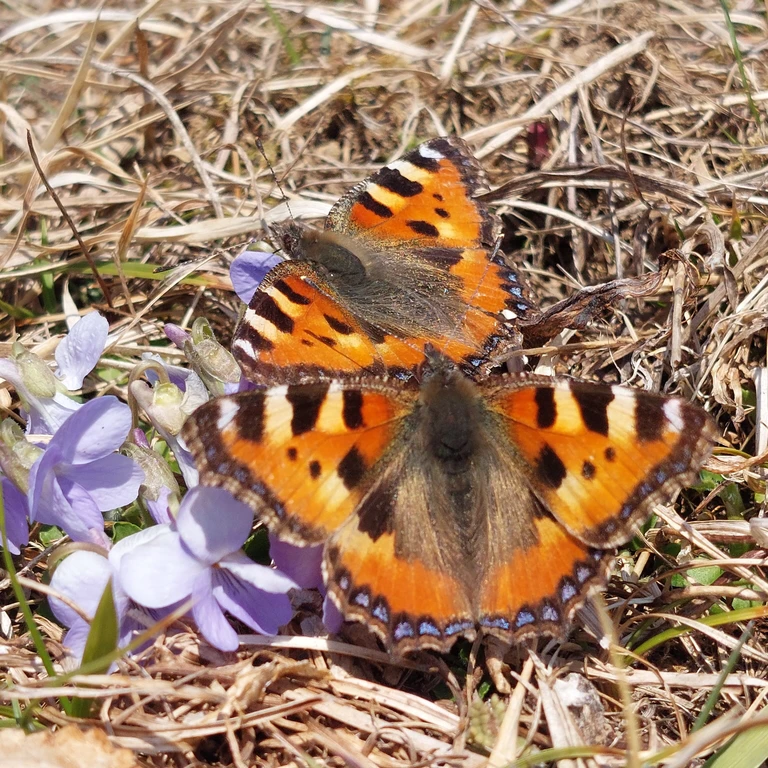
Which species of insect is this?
Aglais urticae
